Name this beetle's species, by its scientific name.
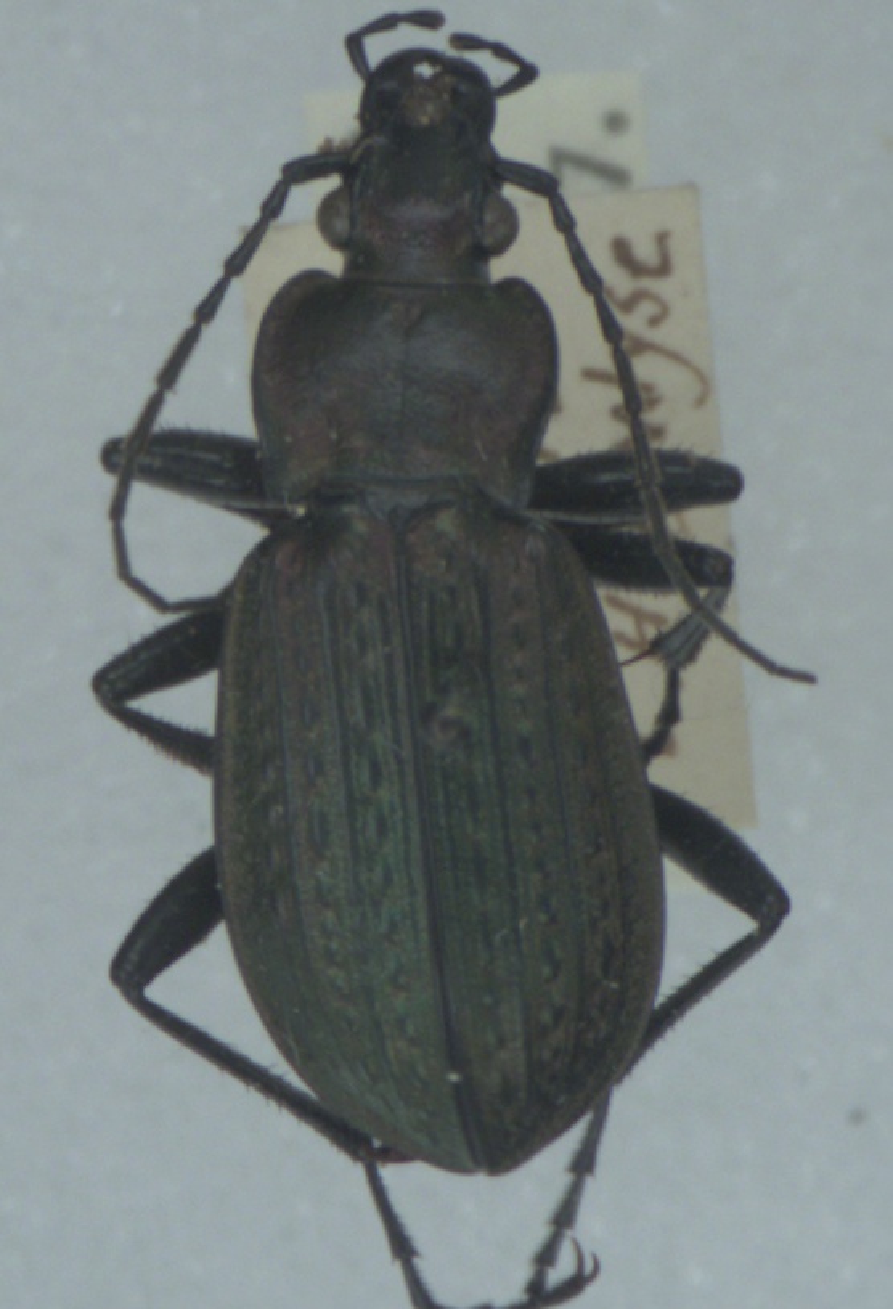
Carabus granulatus
